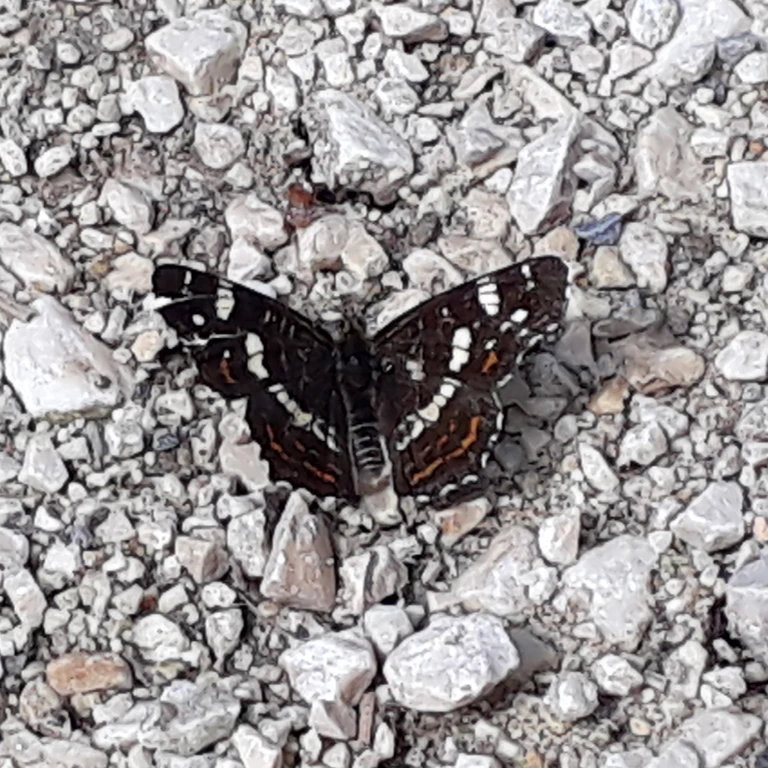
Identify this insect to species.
Araschnia levana
